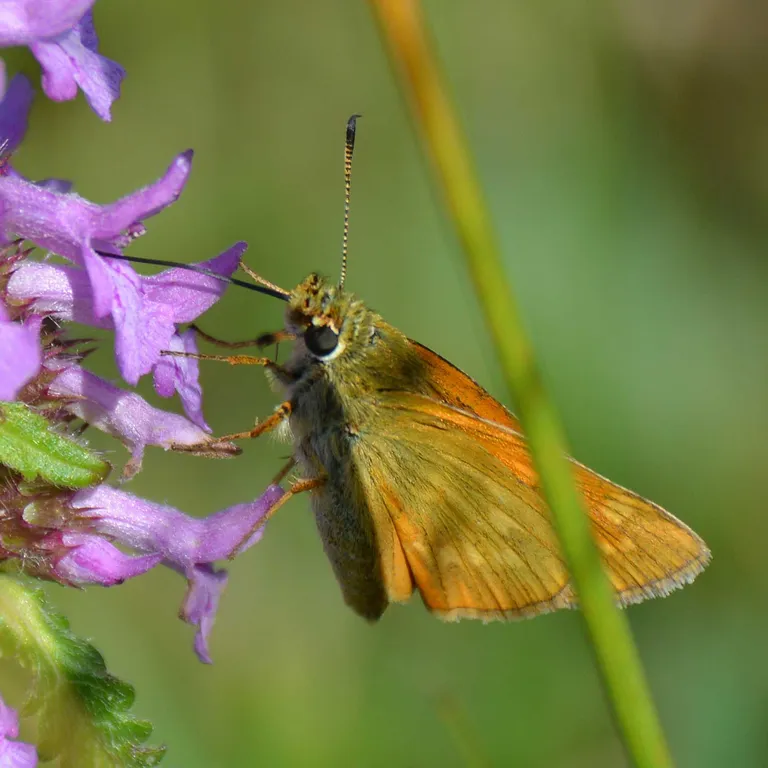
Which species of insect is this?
Ochlodes sylvanus (also Ochlodes venata)
